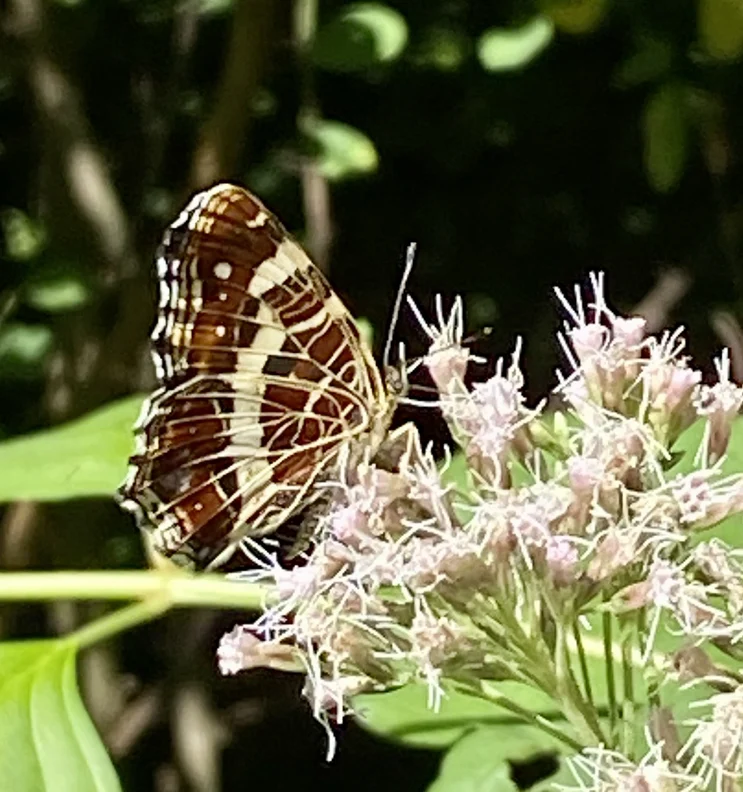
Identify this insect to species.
Araschnia levana
